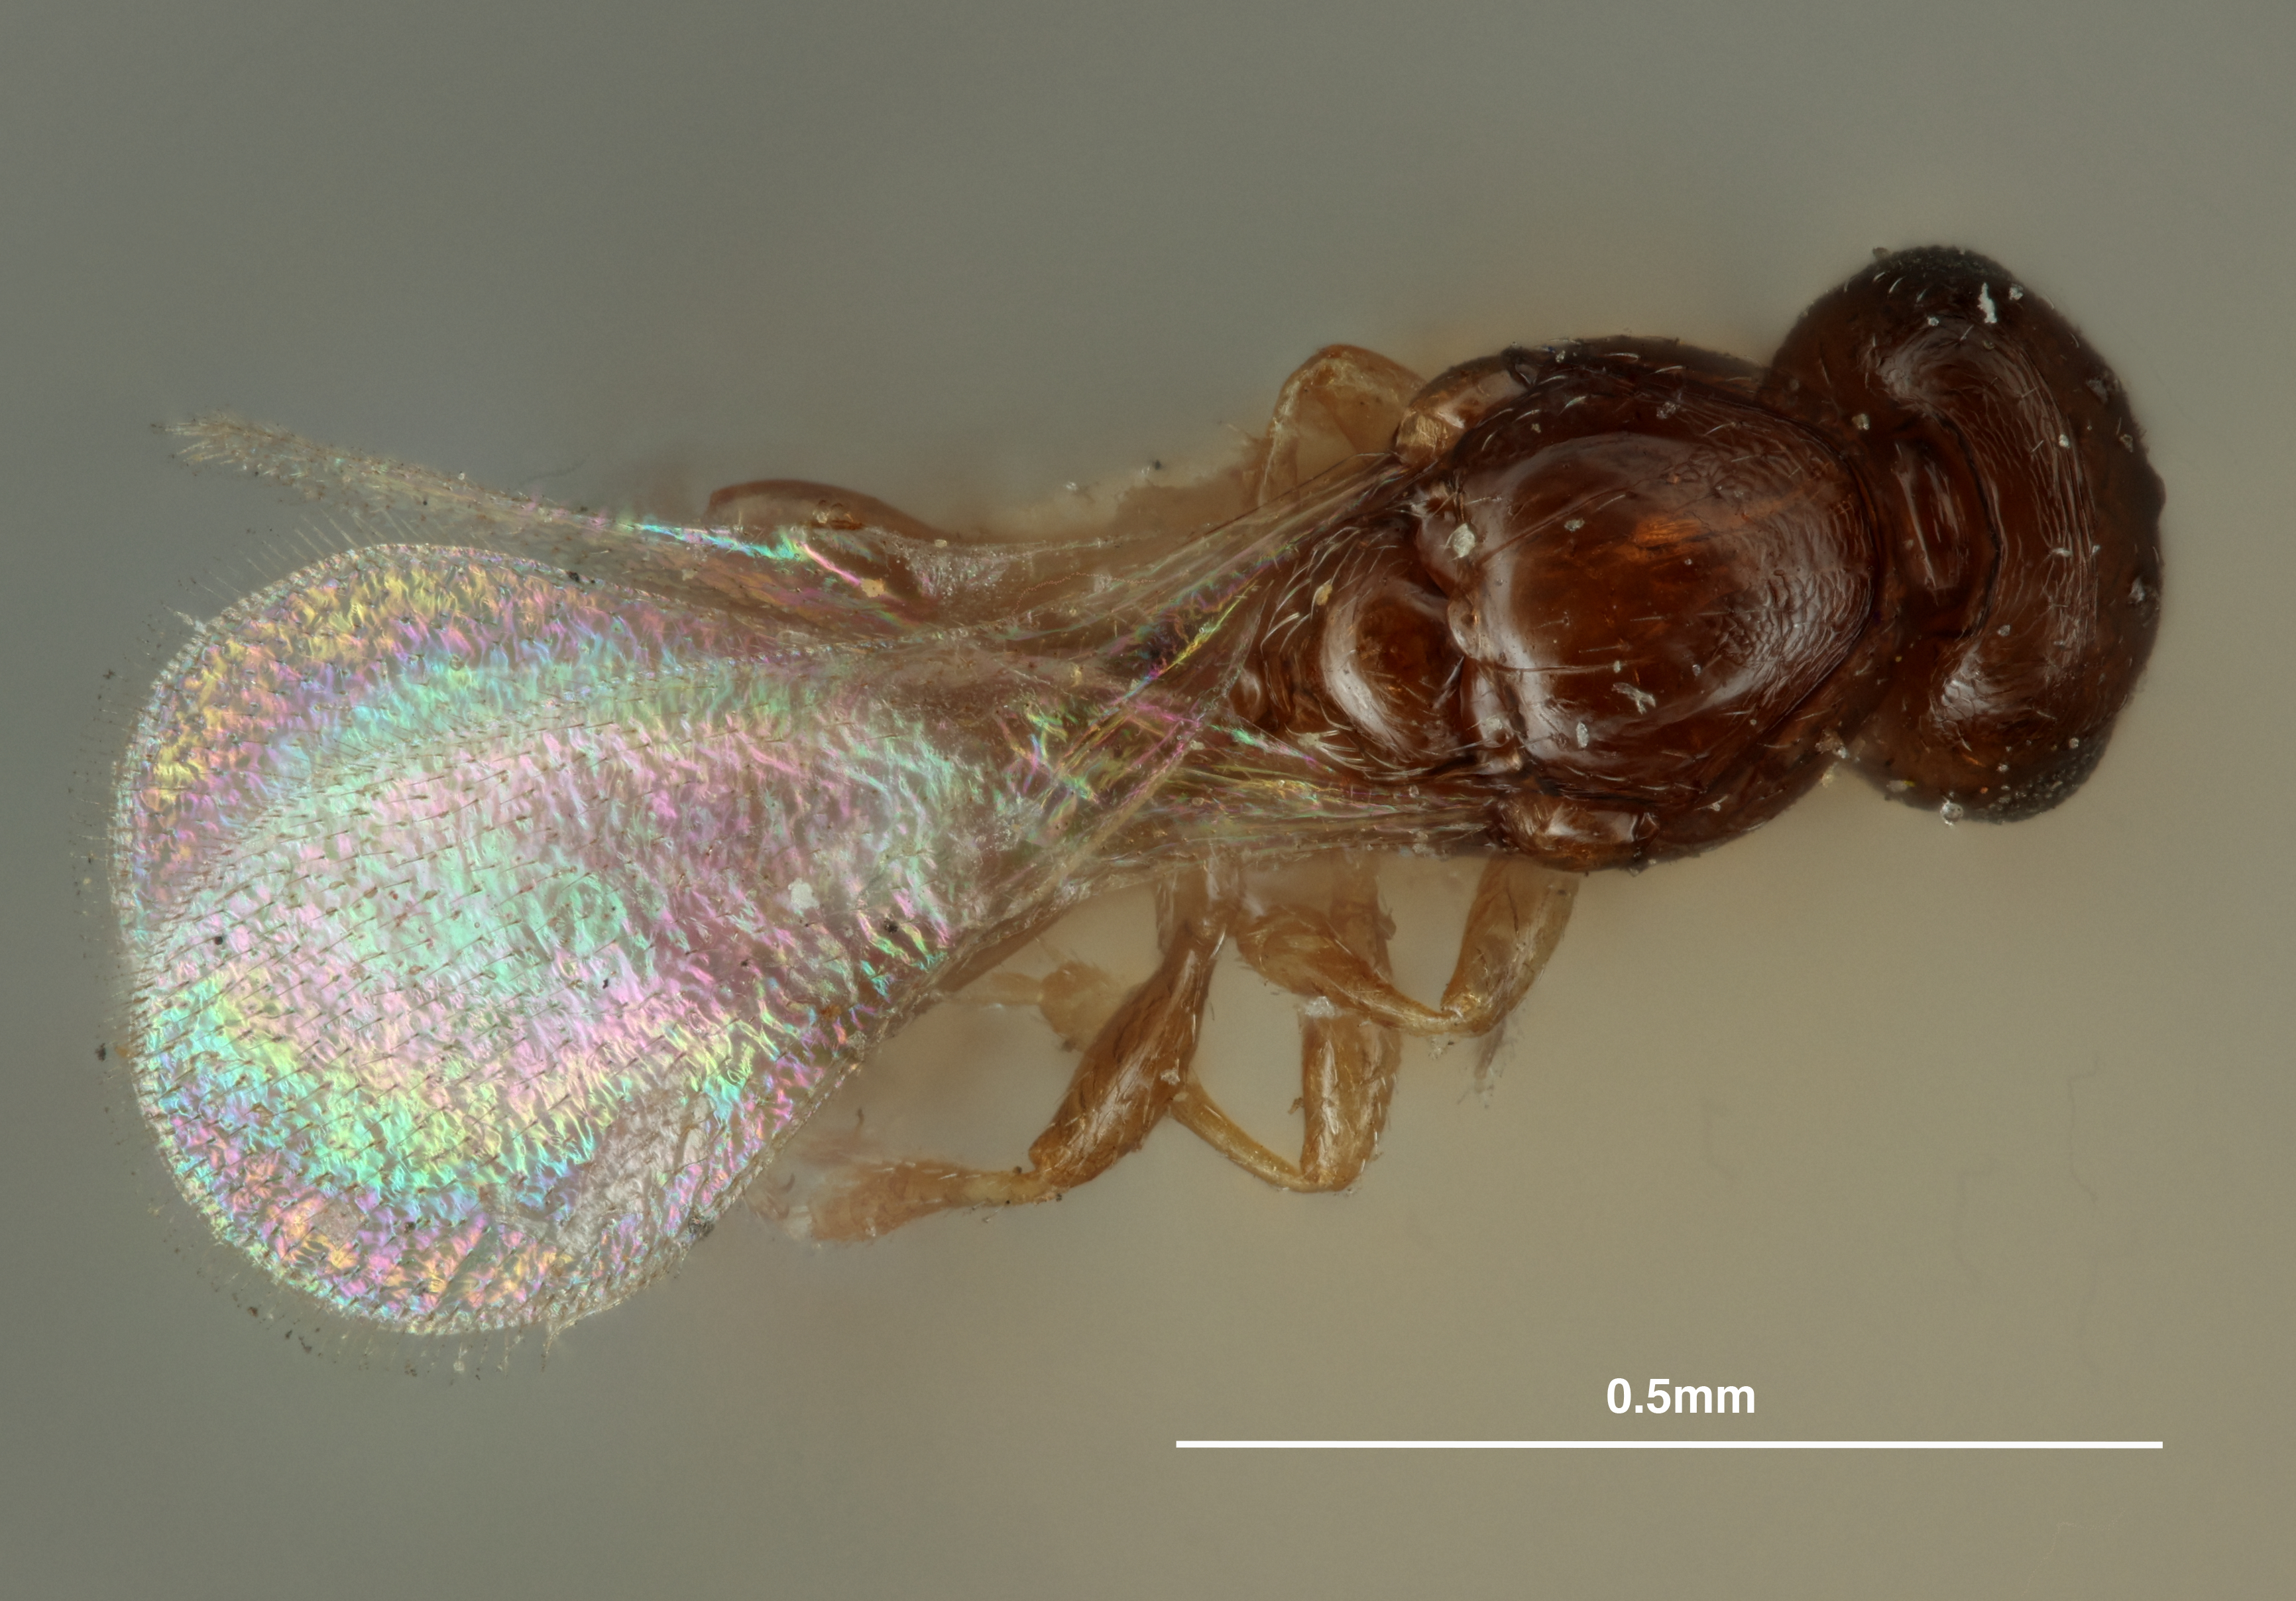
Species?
Synopeas antennariae
